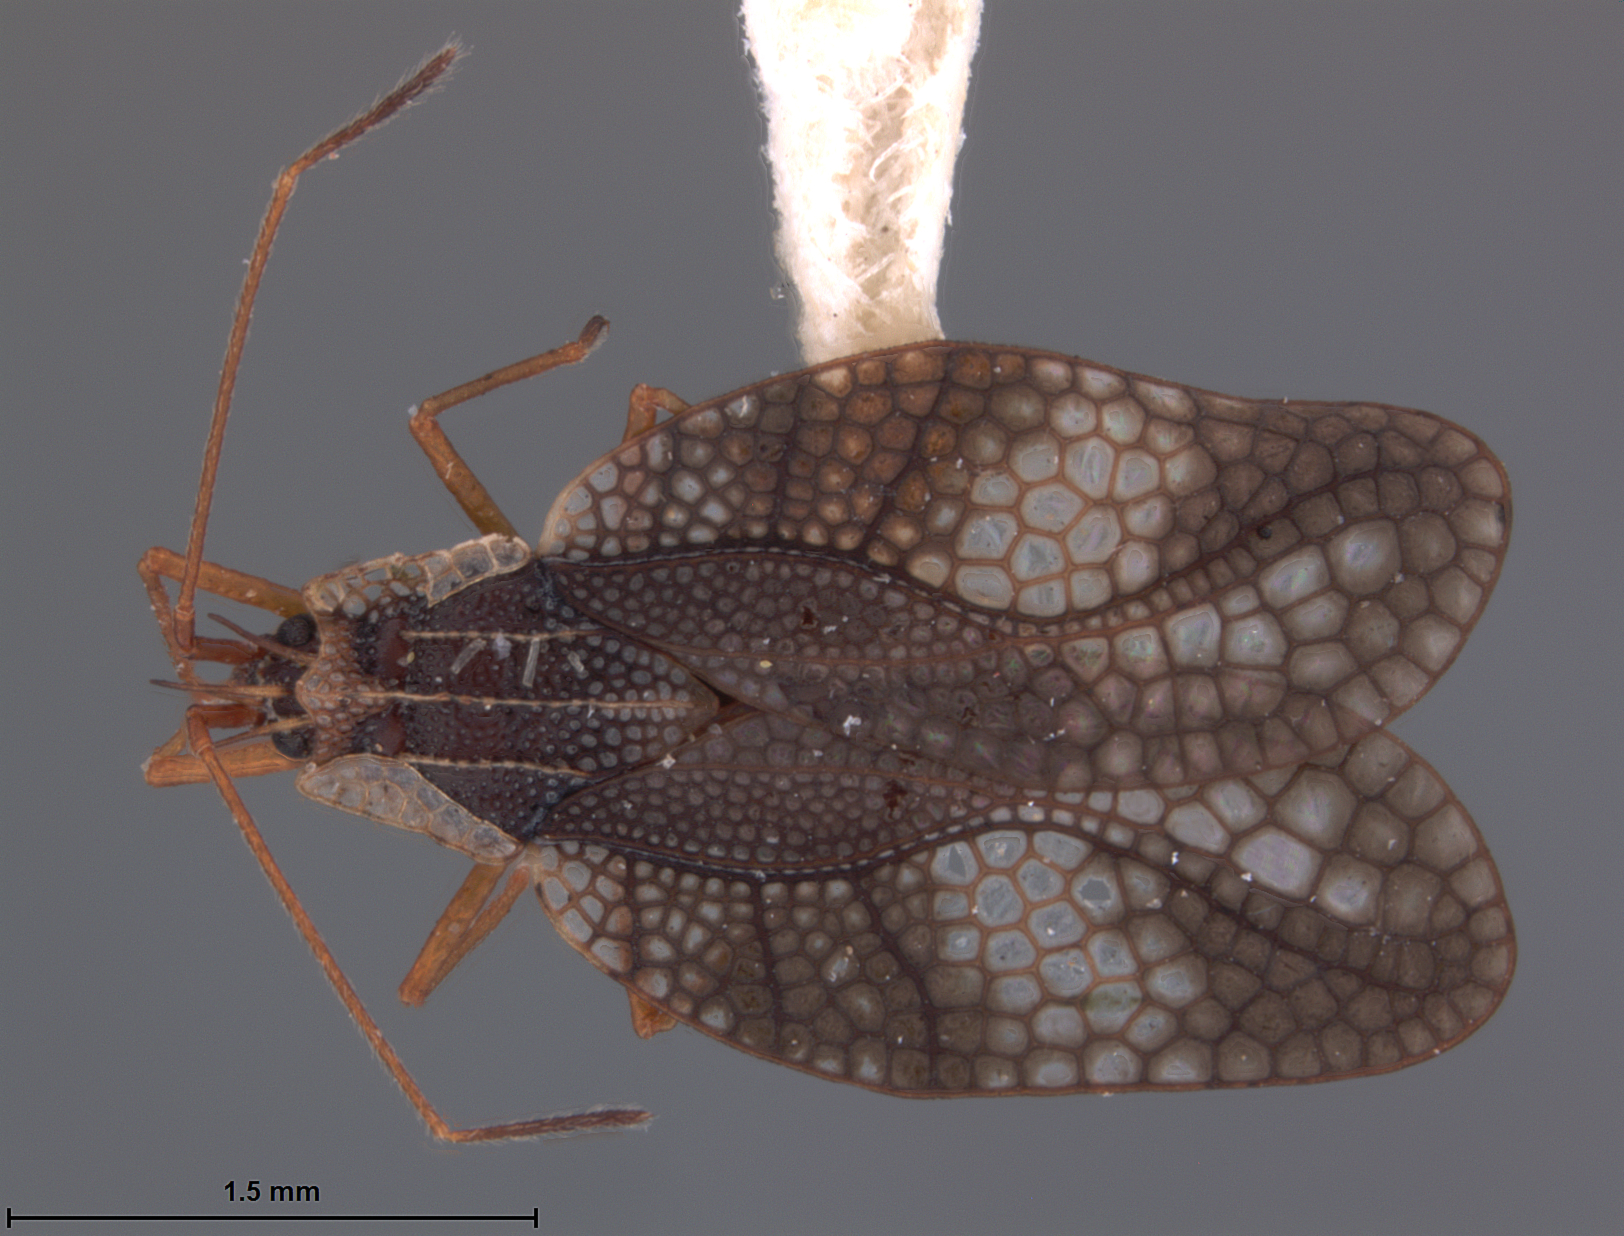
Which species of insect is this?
Leptodictya laidis
